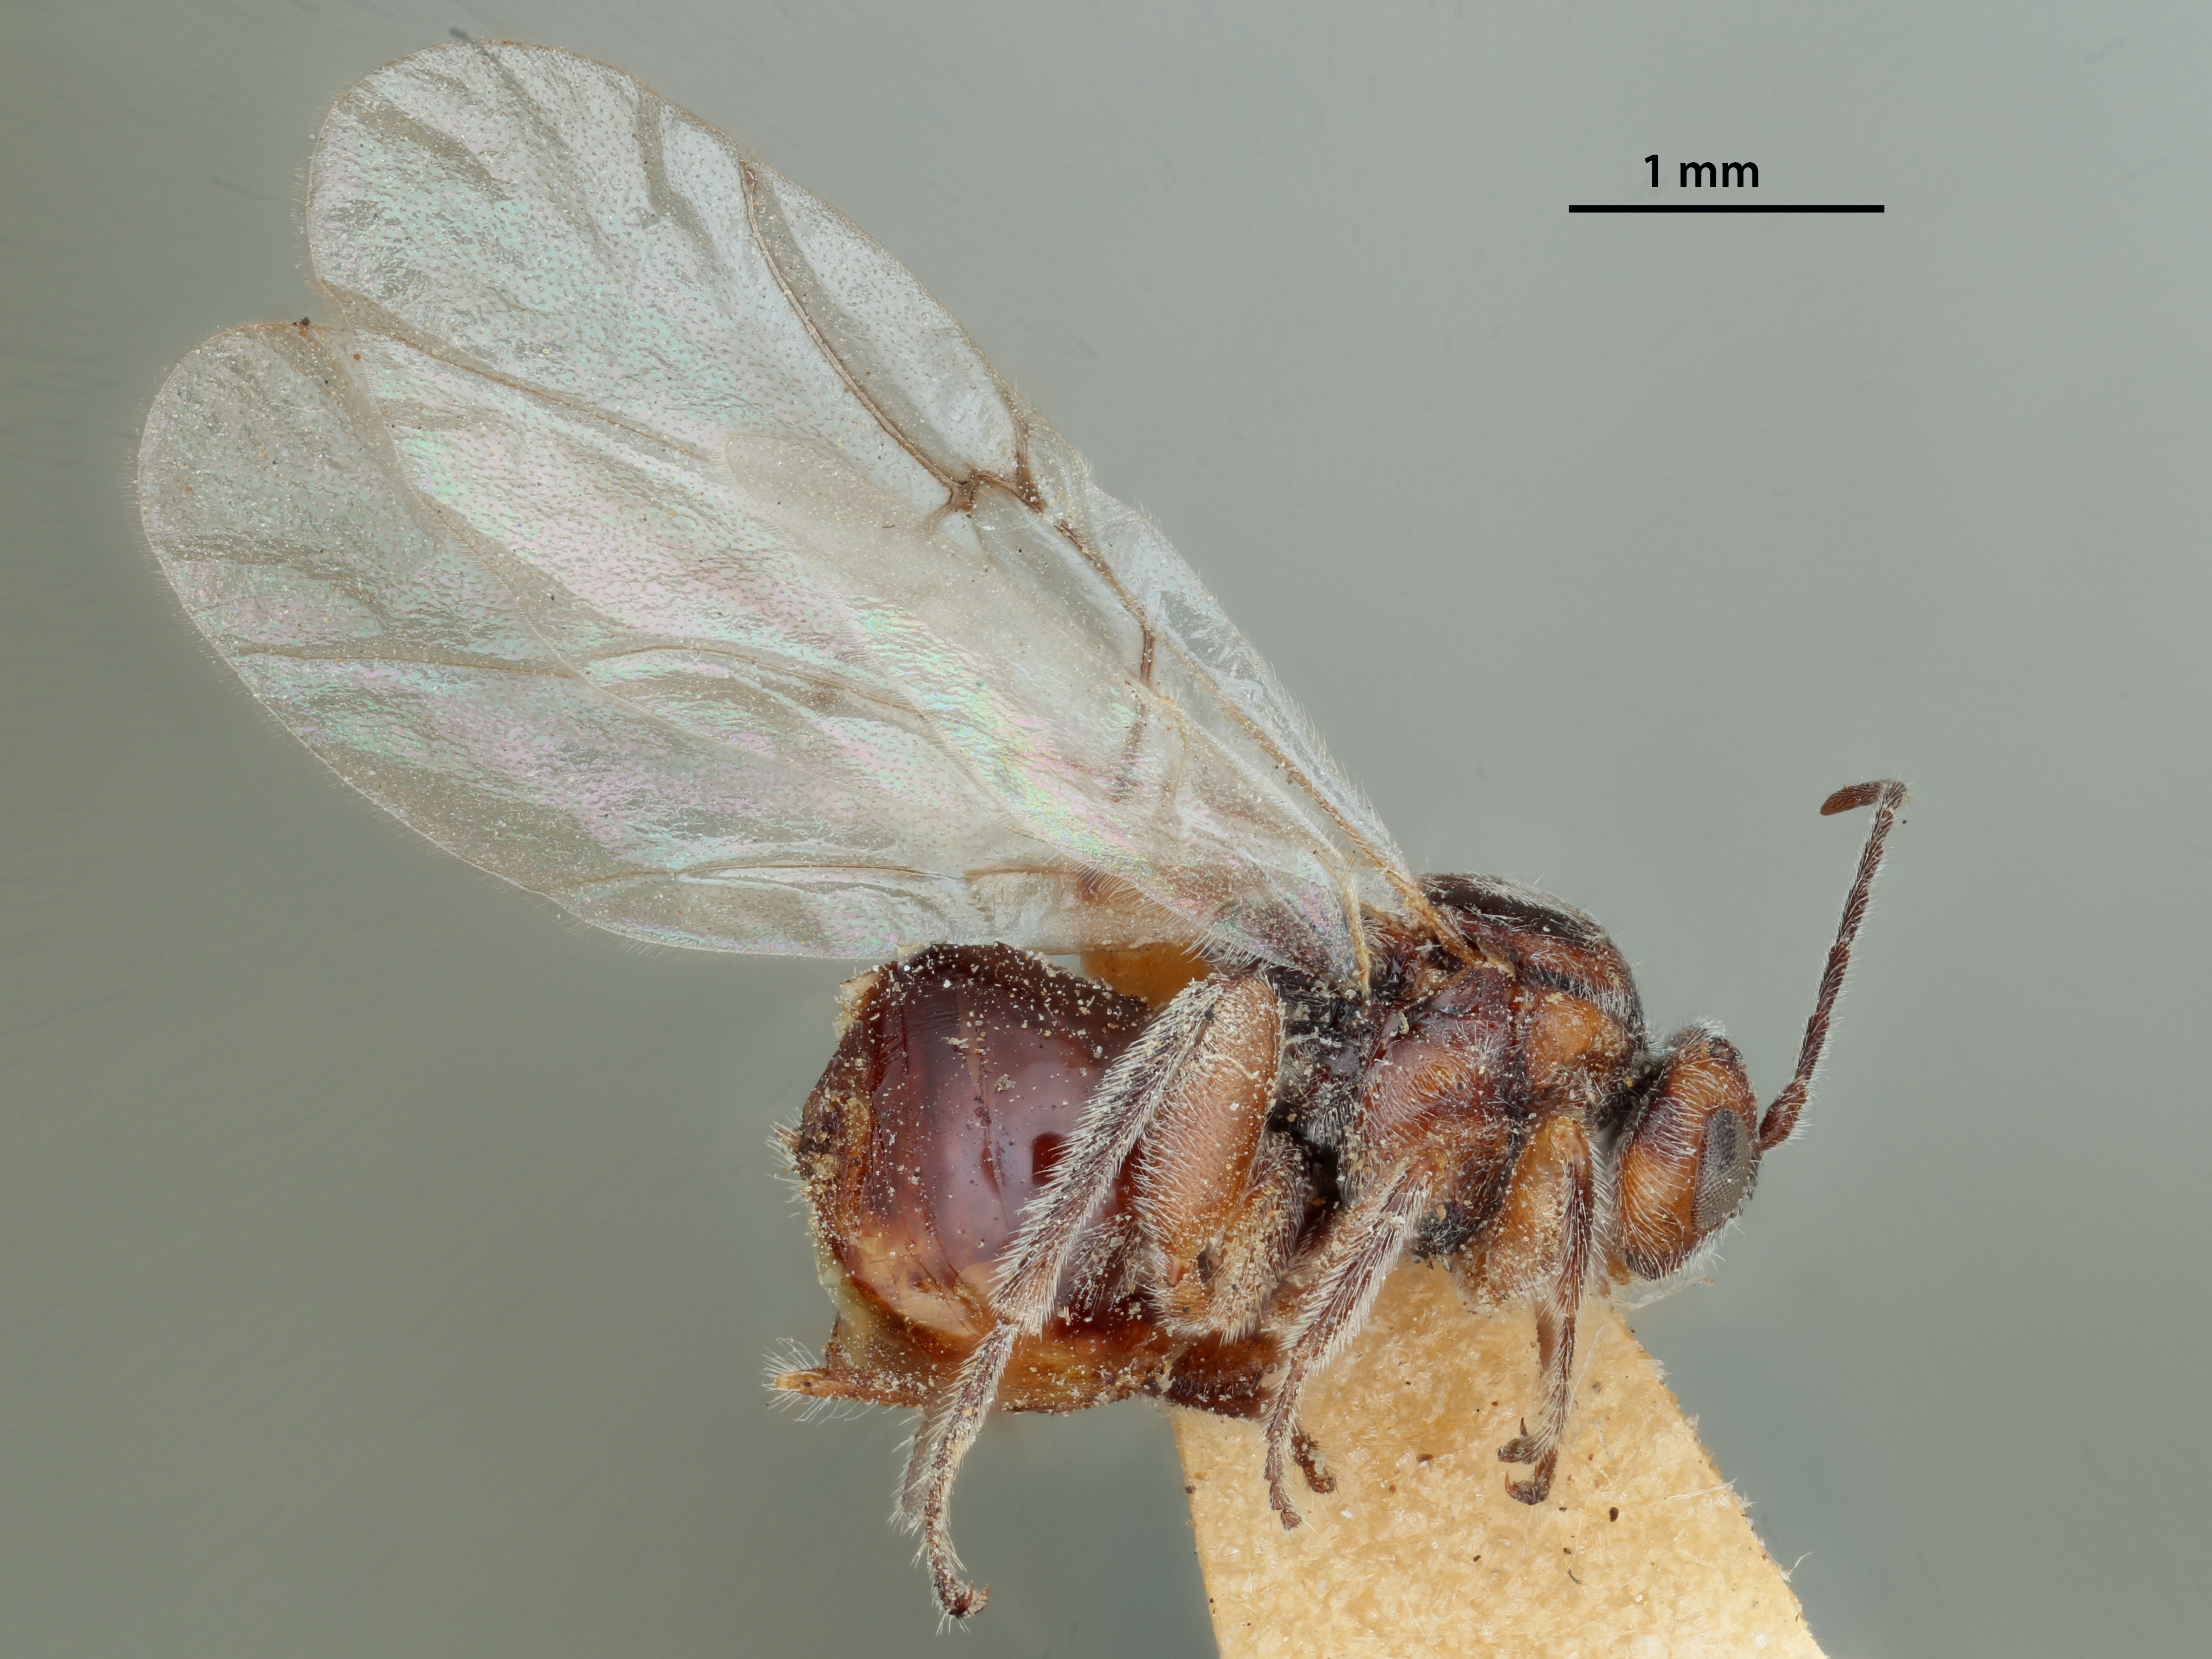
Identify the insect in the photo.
Disholcaspis spissa
